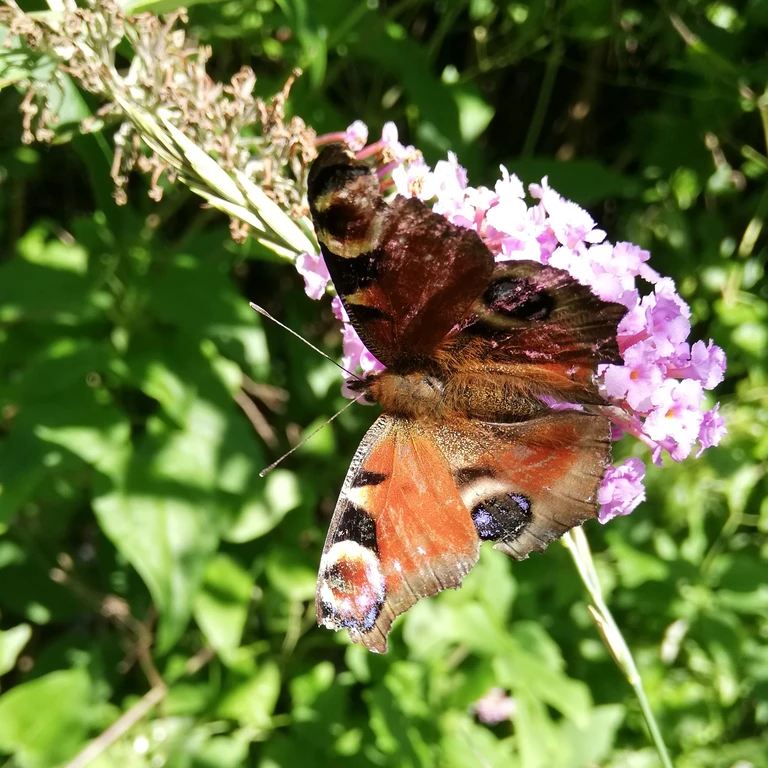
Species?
Aglais io
